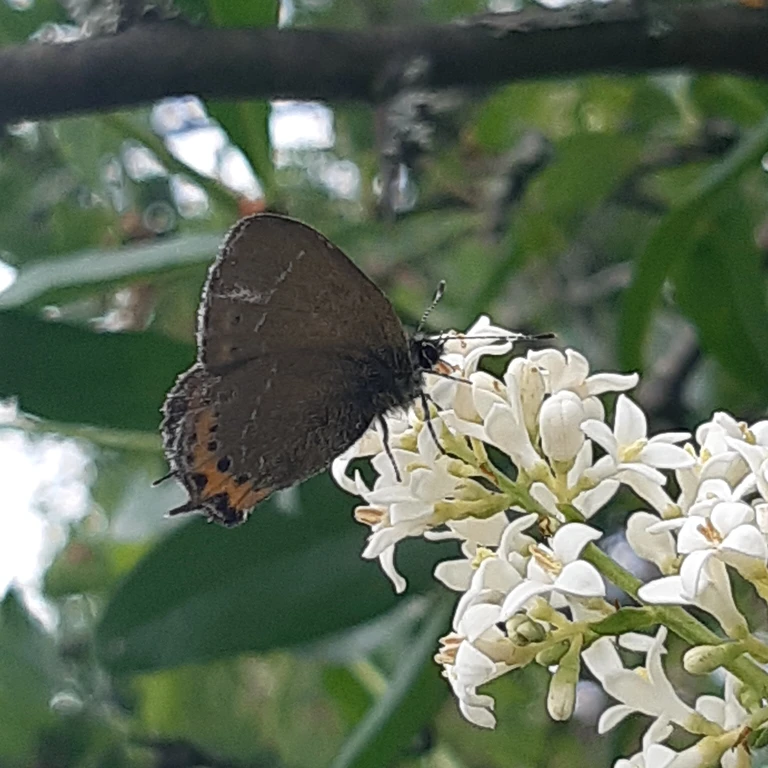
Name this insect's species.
Satyrium pruni (also Fixsenia pruni)
